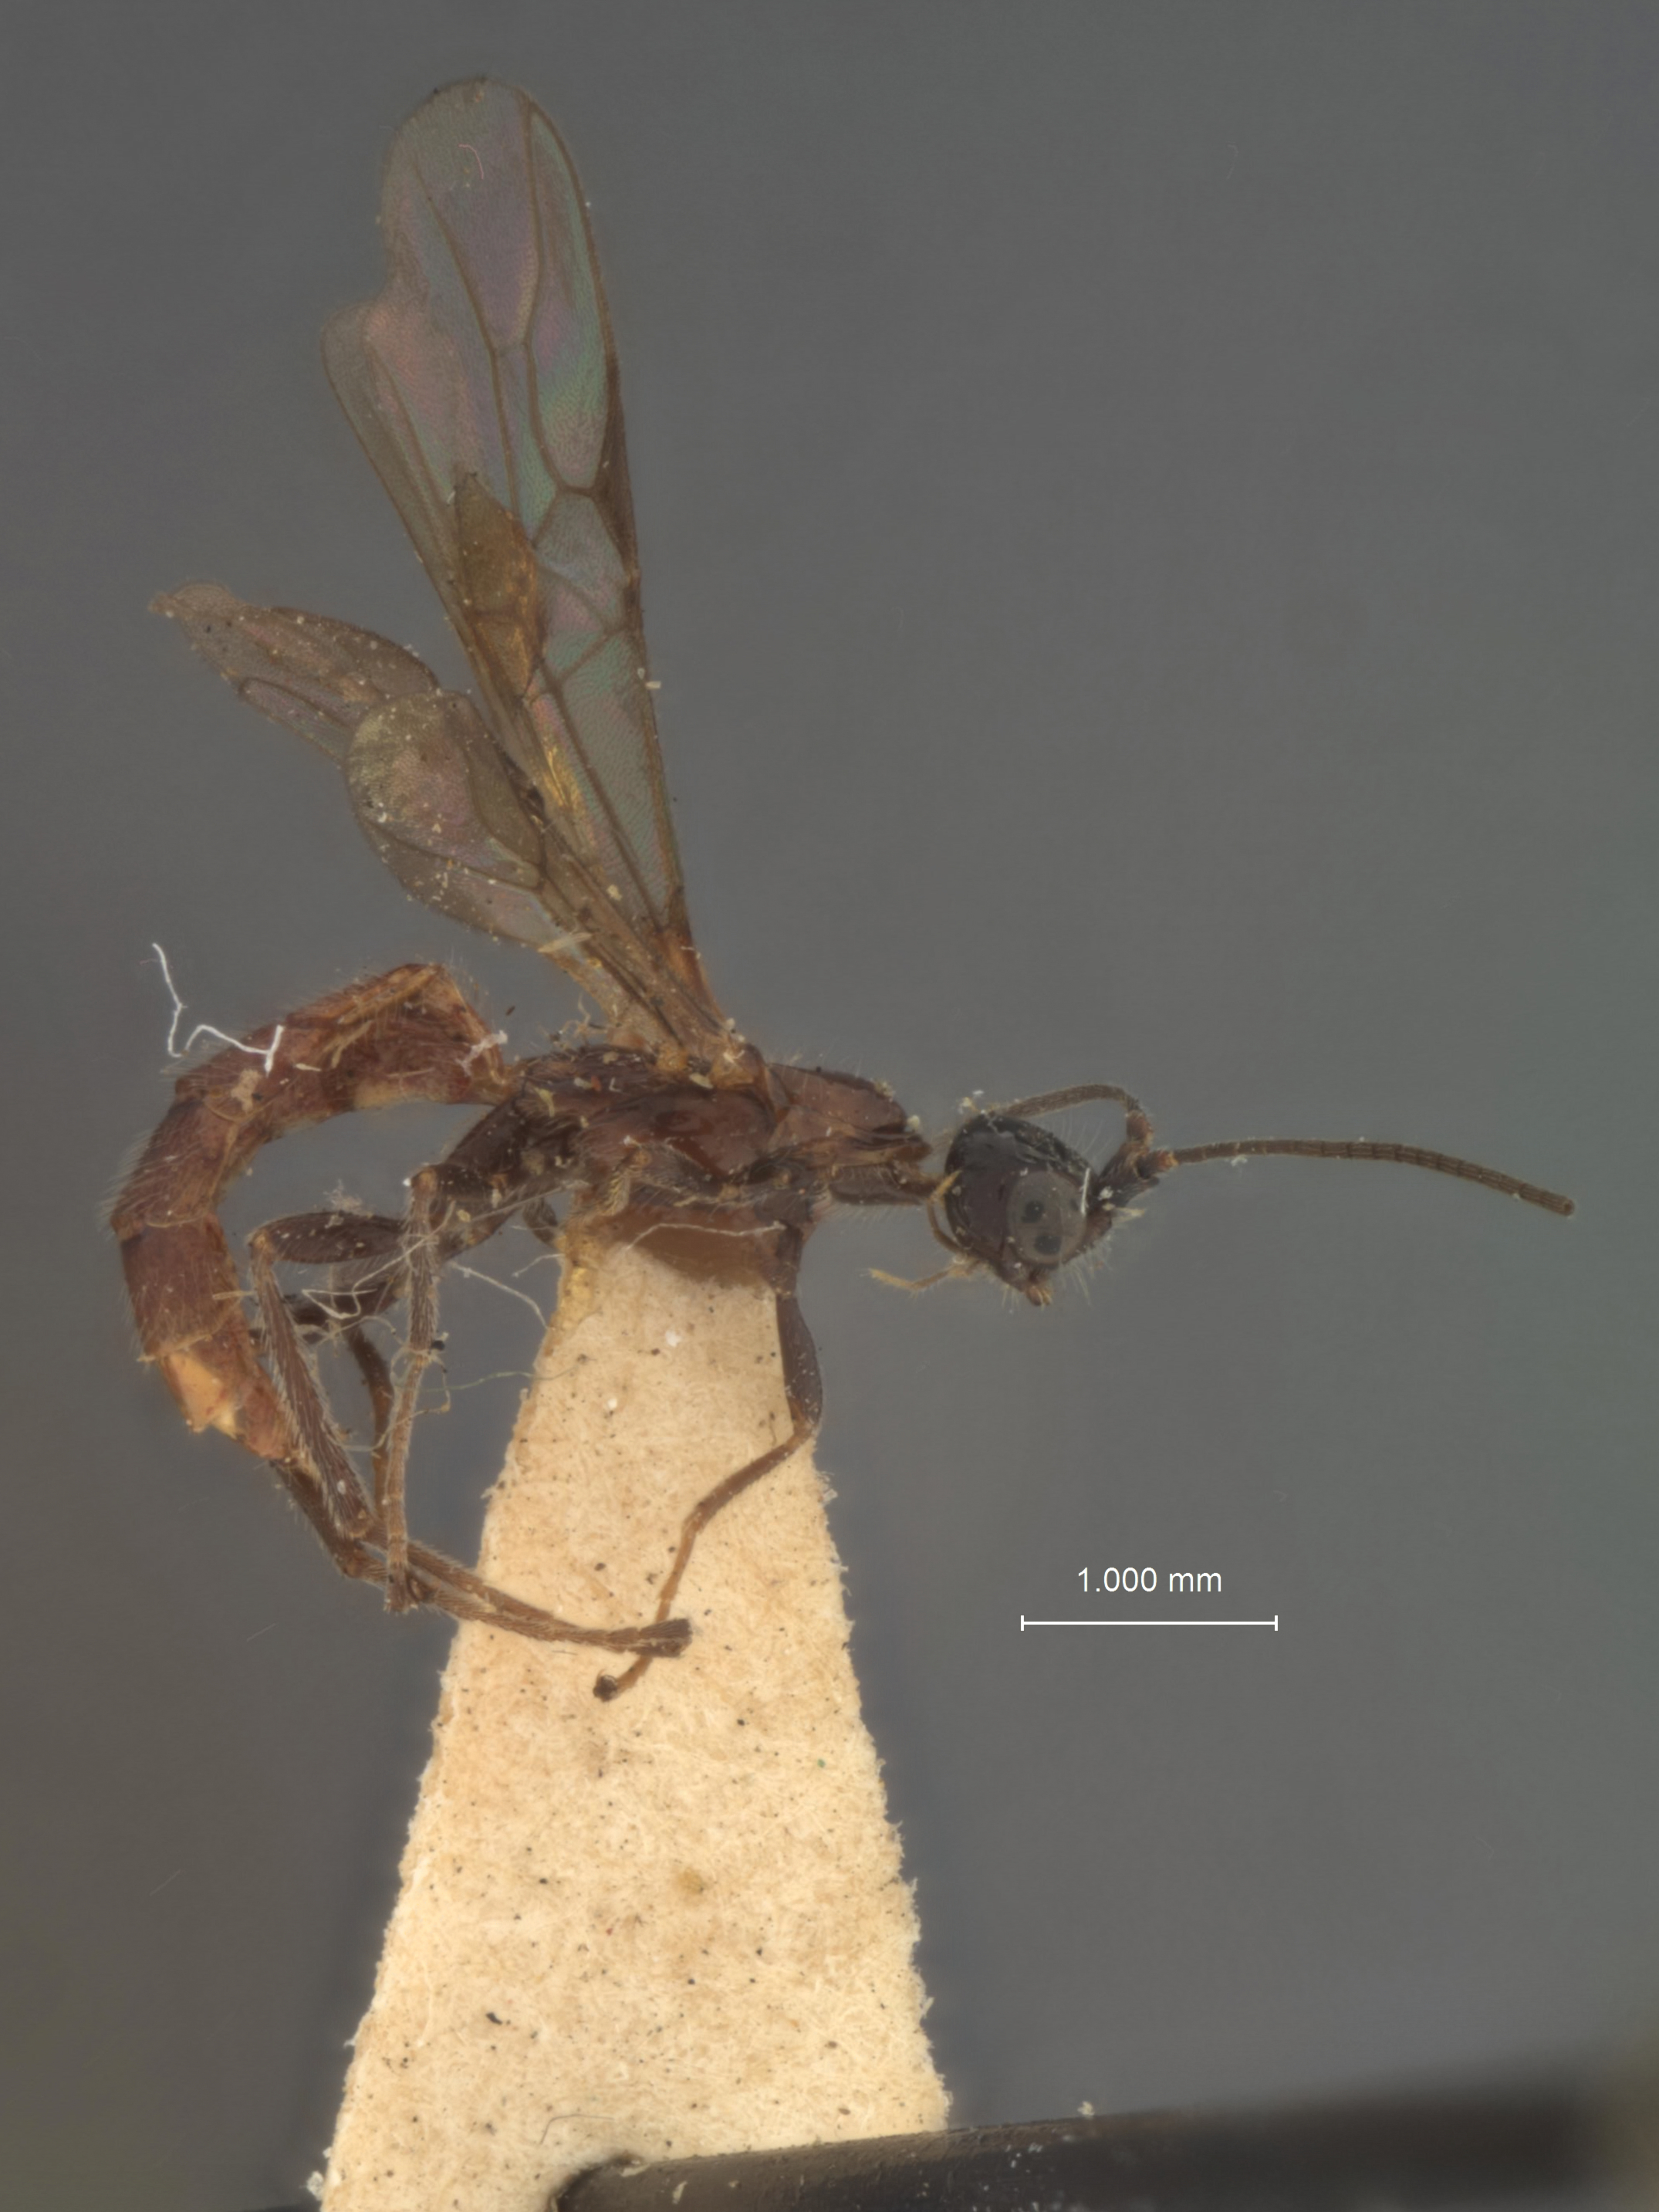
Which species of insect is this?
Atanycolidea apicalis
